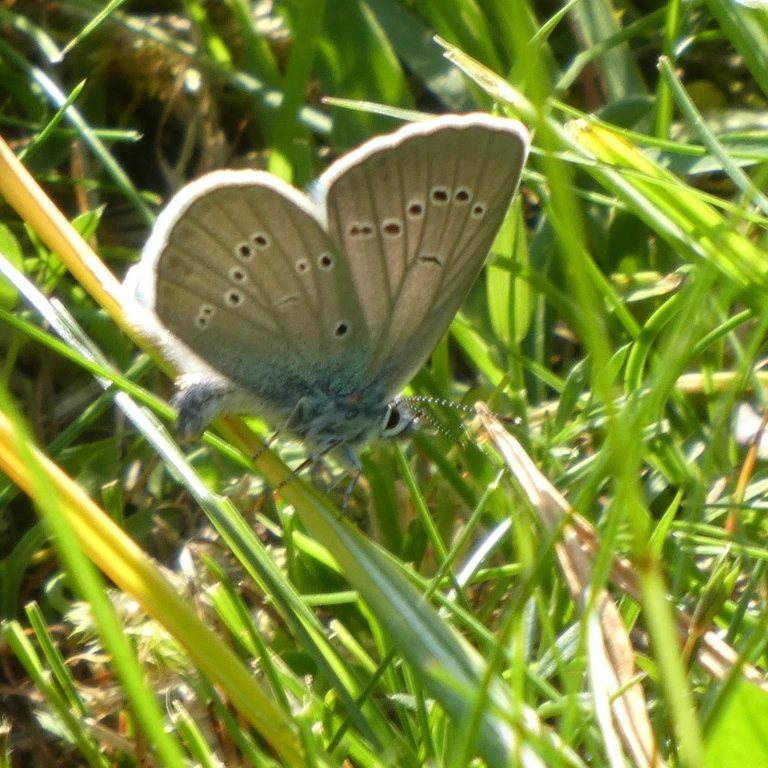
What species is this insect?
Cyaniris semiargus
